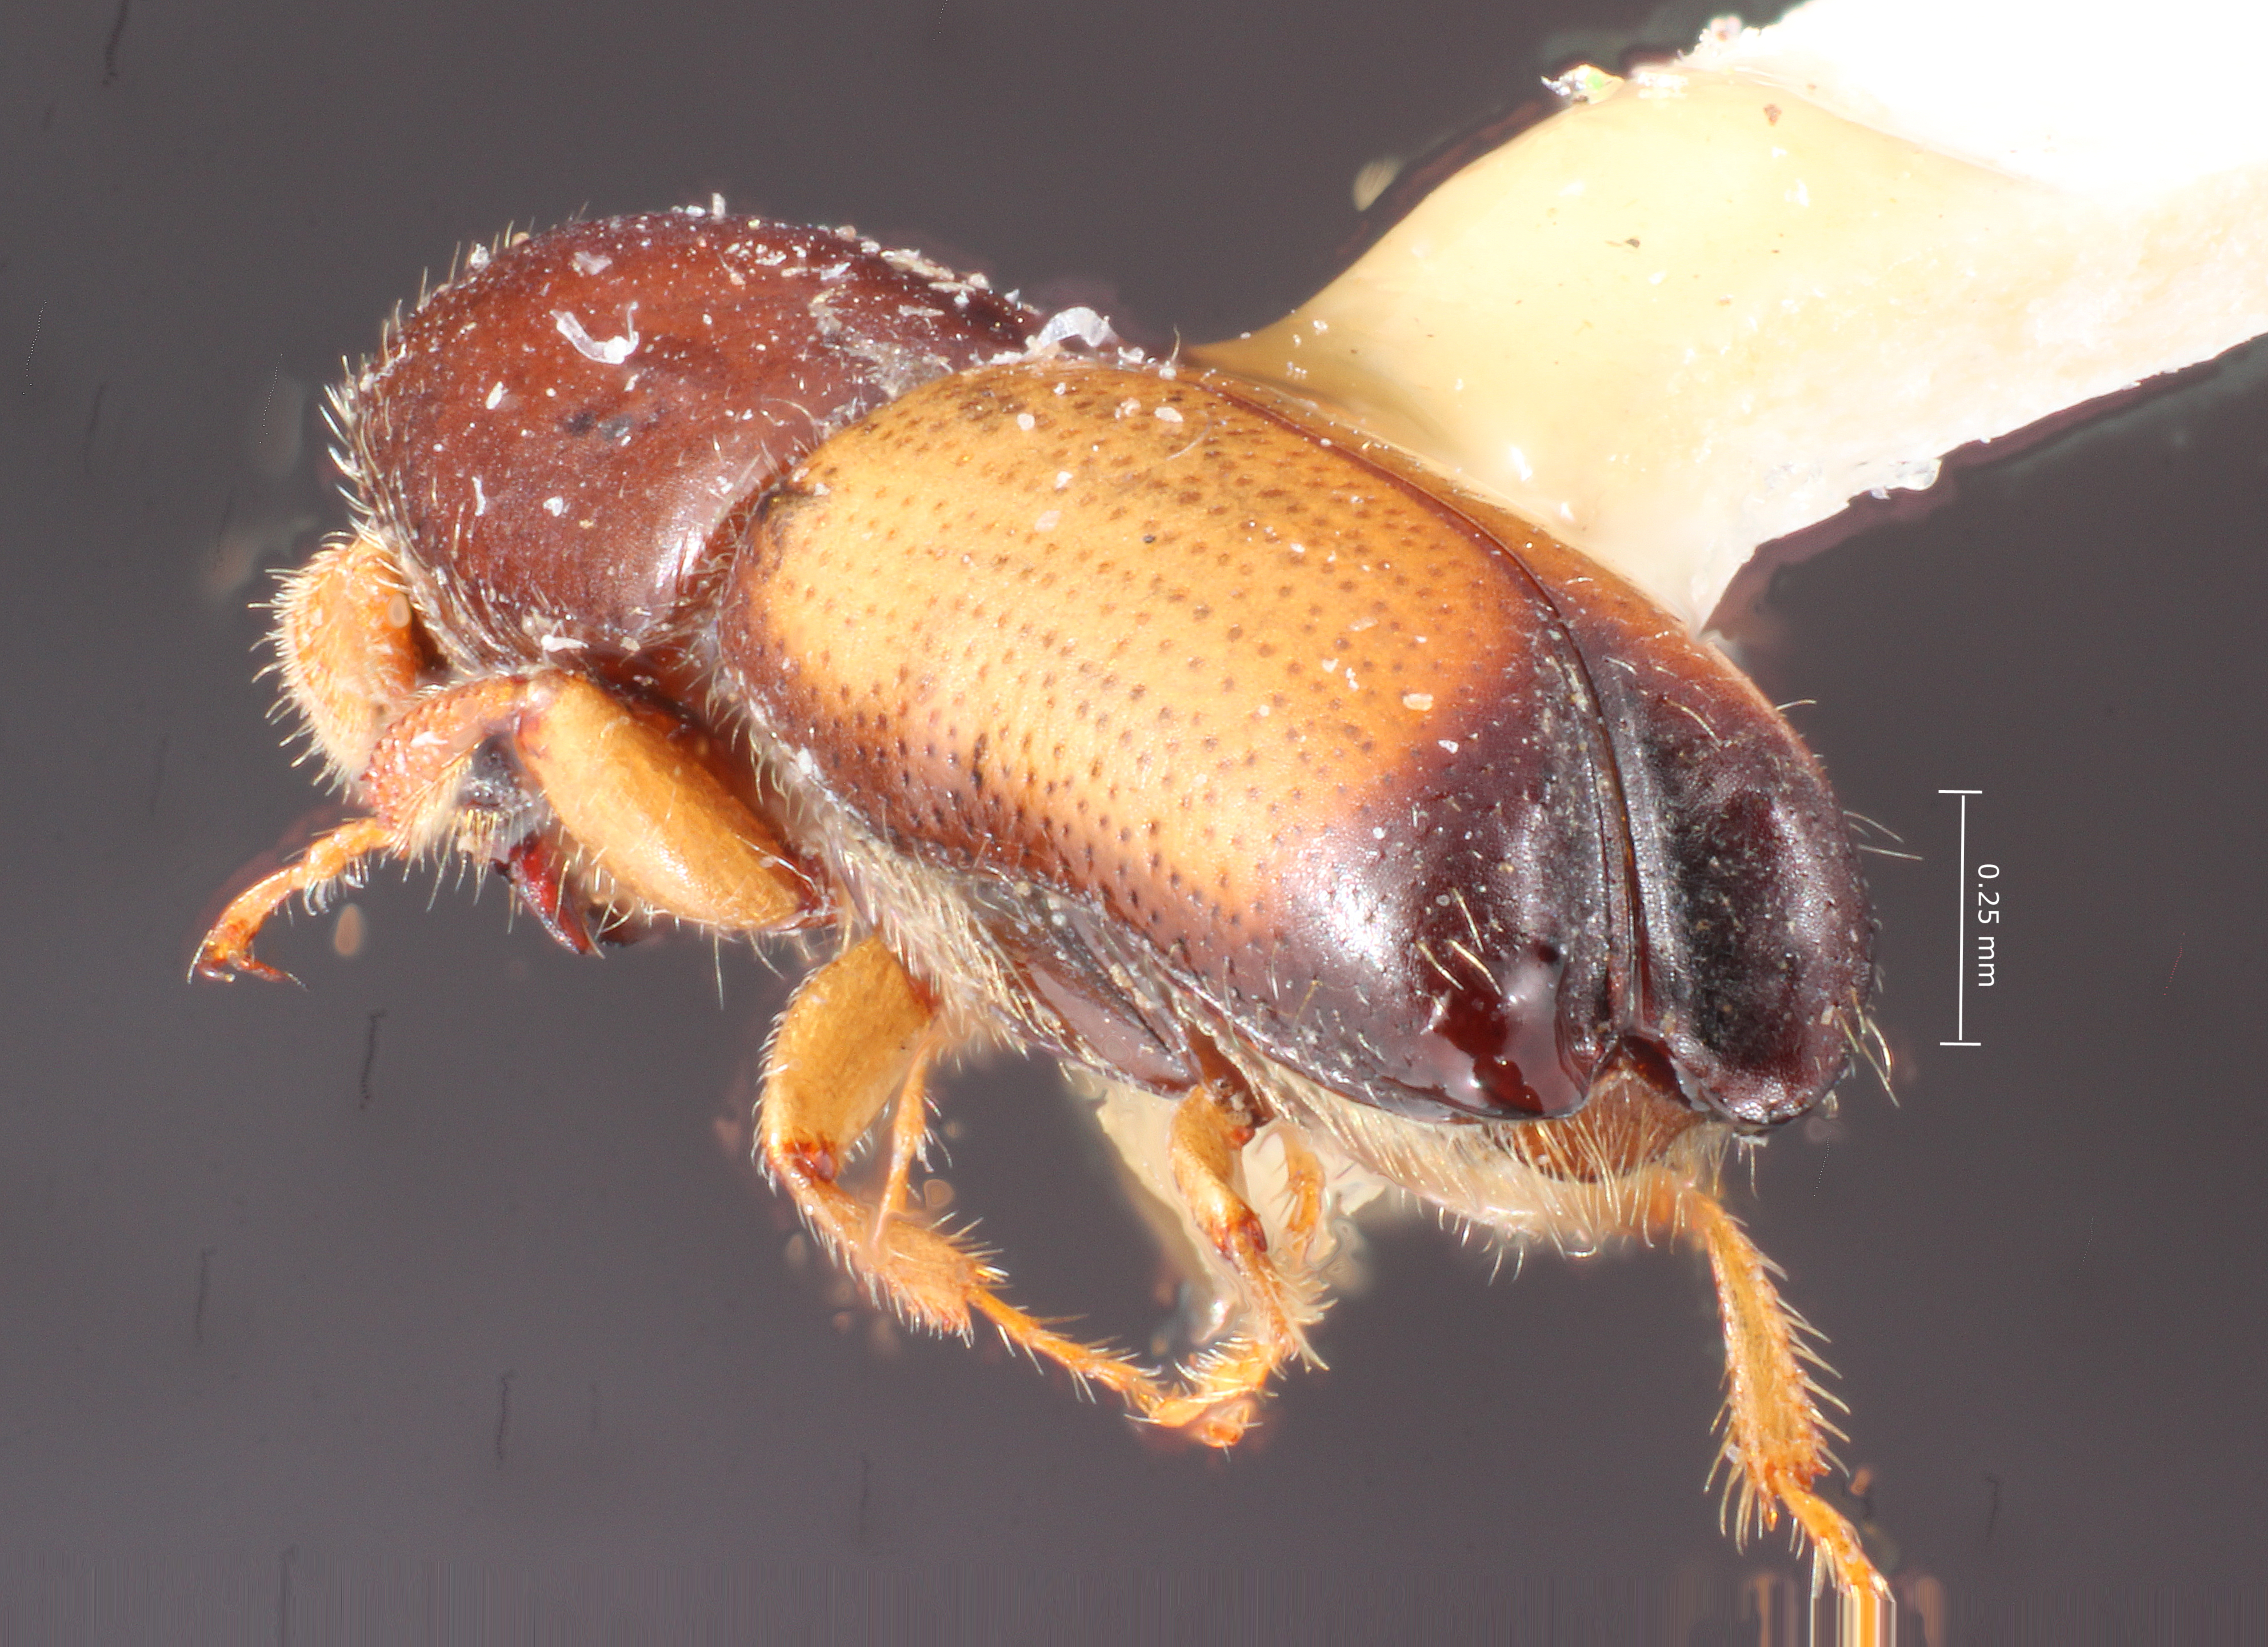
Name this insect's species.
Monarthrum notatum
